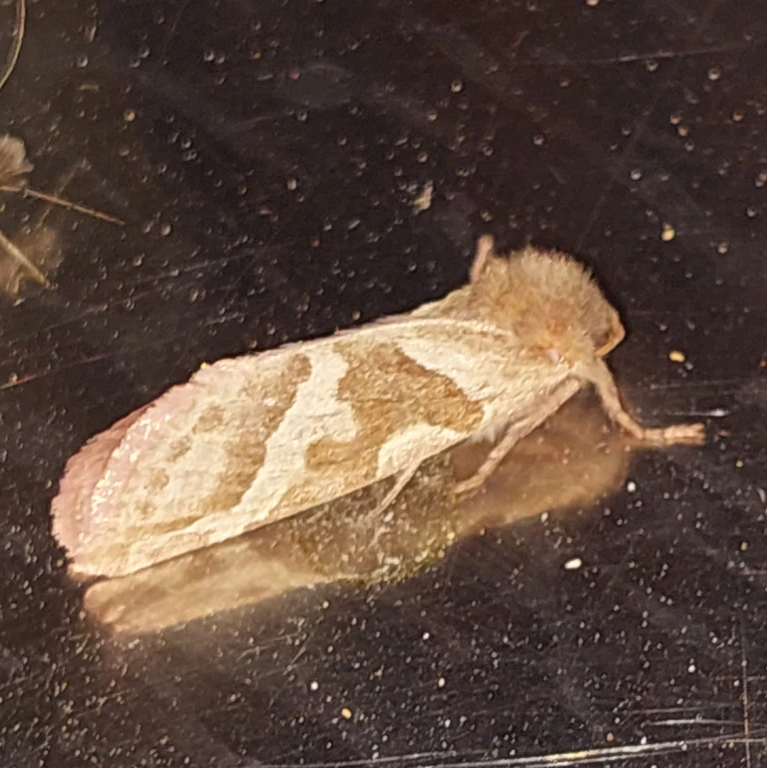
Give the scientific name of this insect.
Triodia sylvina
